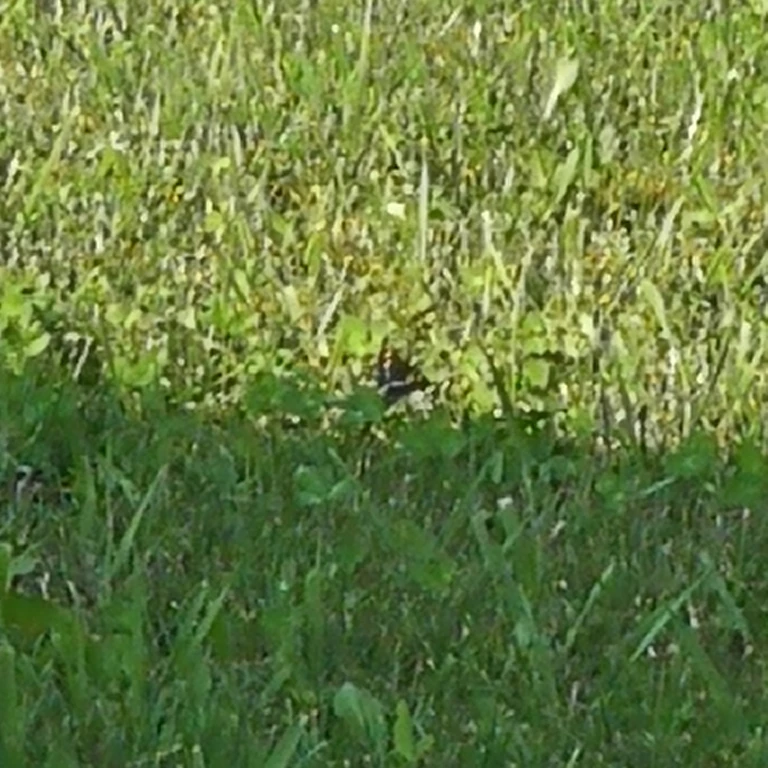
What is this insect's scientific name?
Araschnia levana
